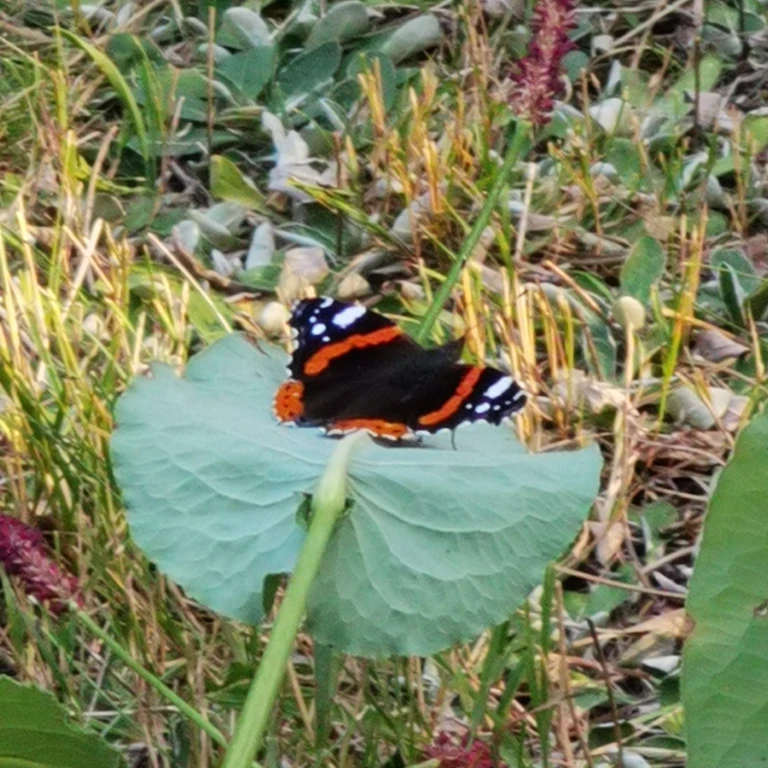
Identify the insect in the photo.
Vanessa atalanta
